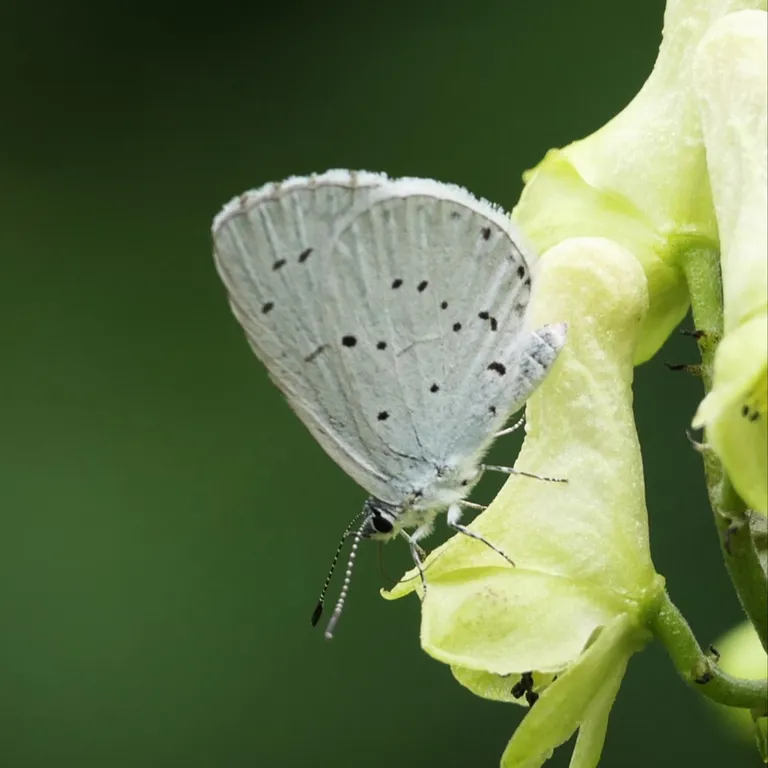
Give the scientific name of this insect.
Celastrina argiolus
